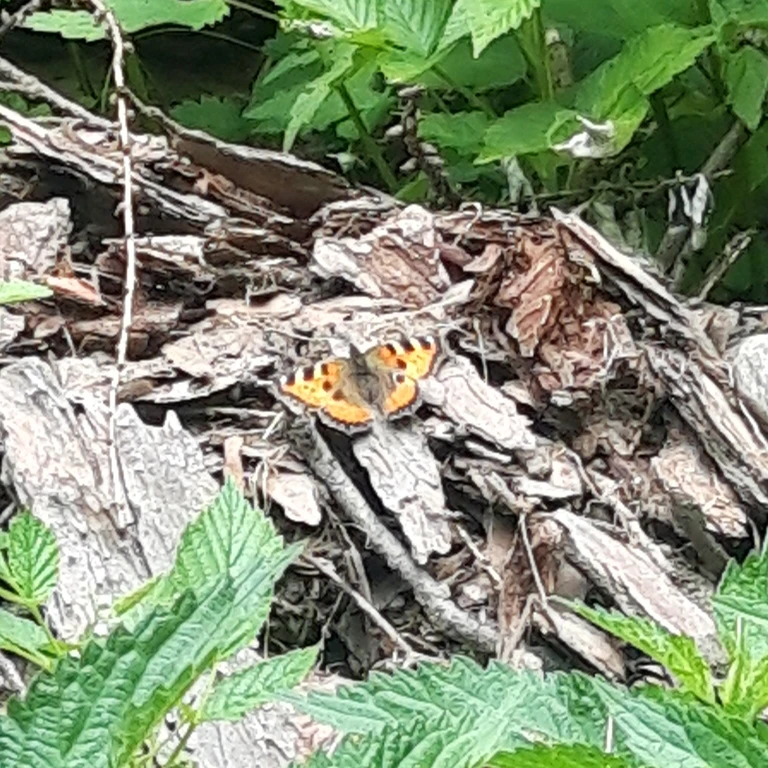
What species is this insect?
Aglais urticae
